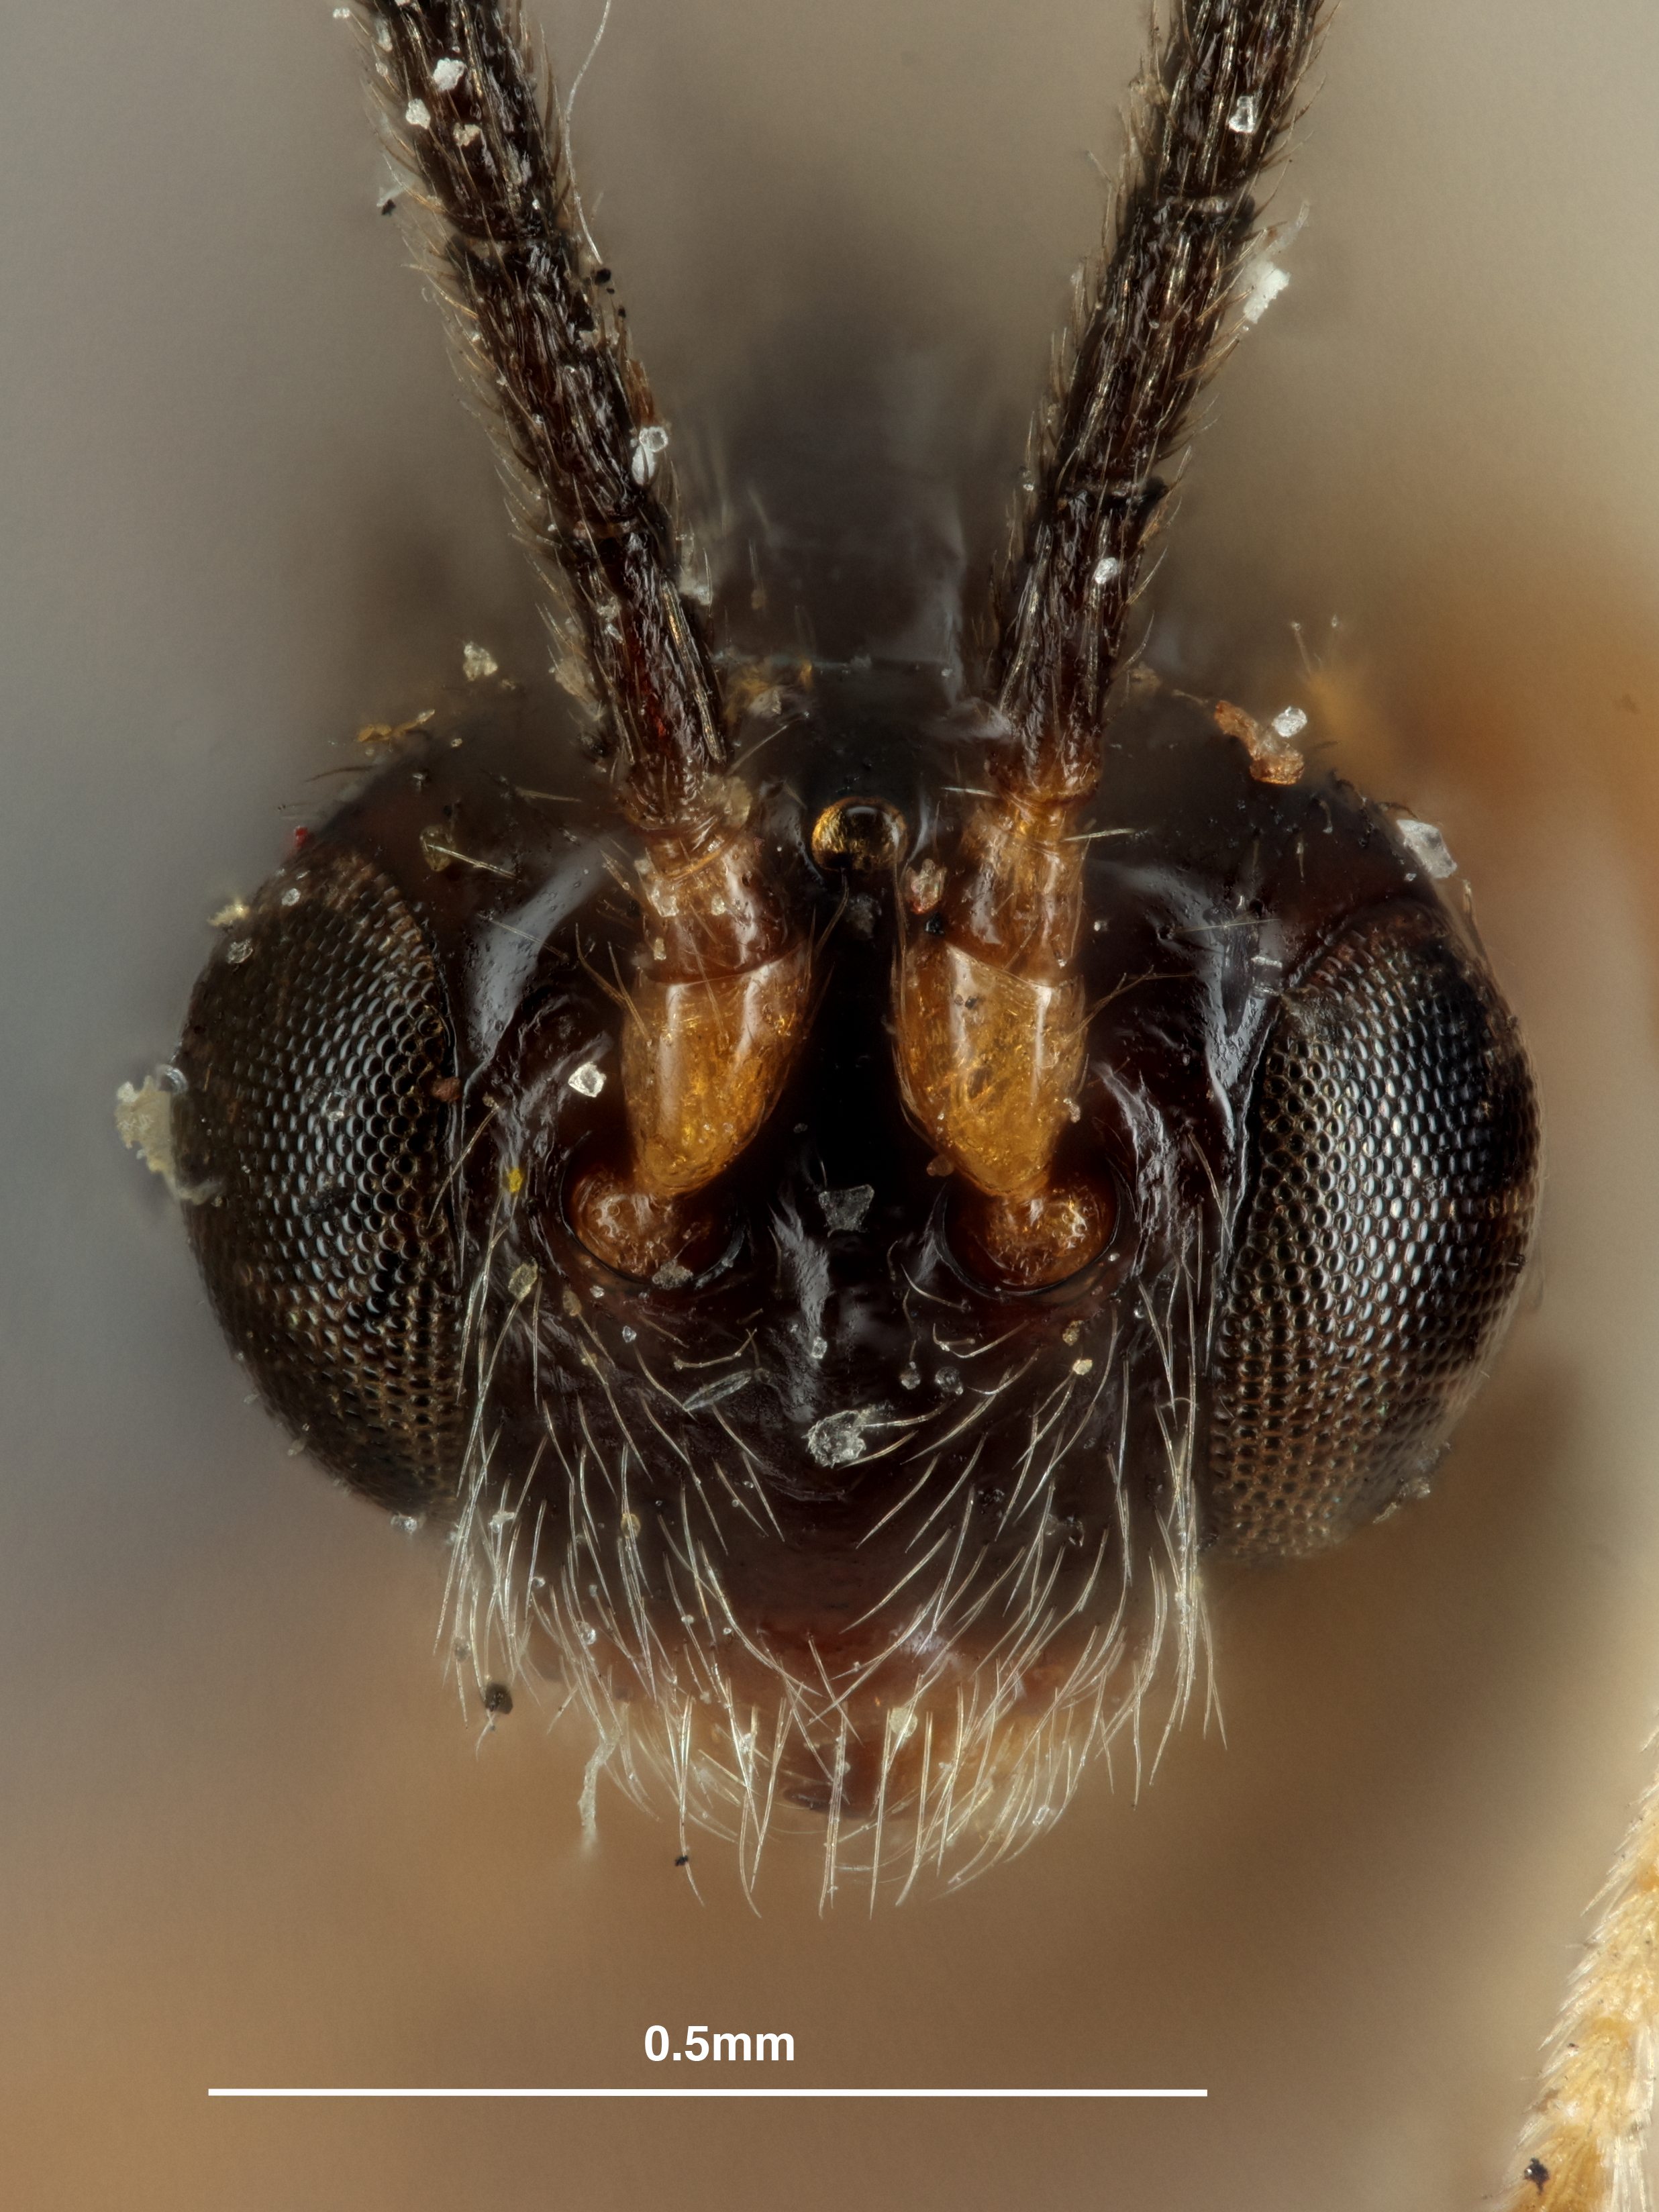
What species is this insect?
Opius hubbelli
